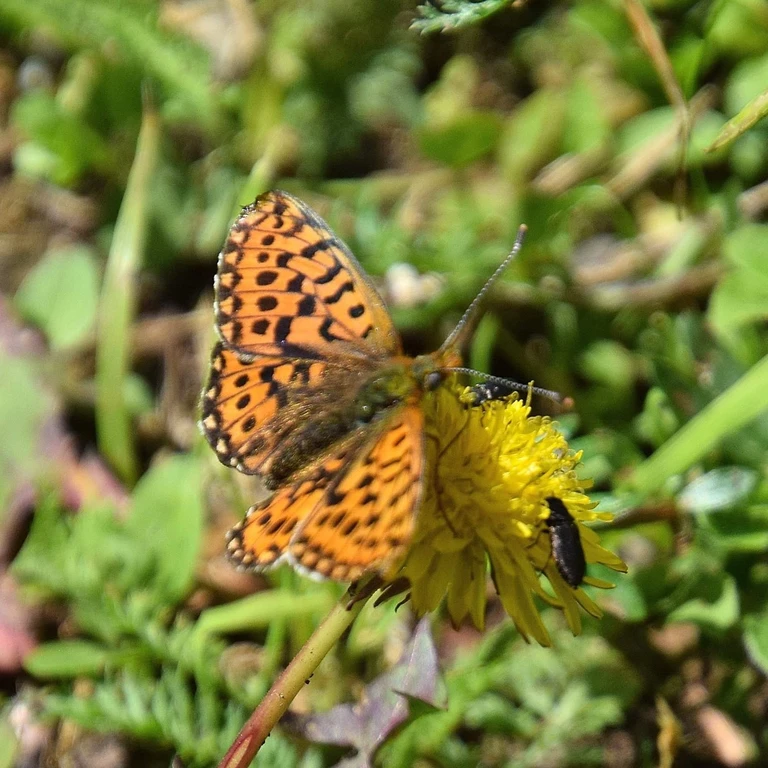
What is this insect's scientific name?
Boloria euphrosyne (also Clossiana euphrosyne)
